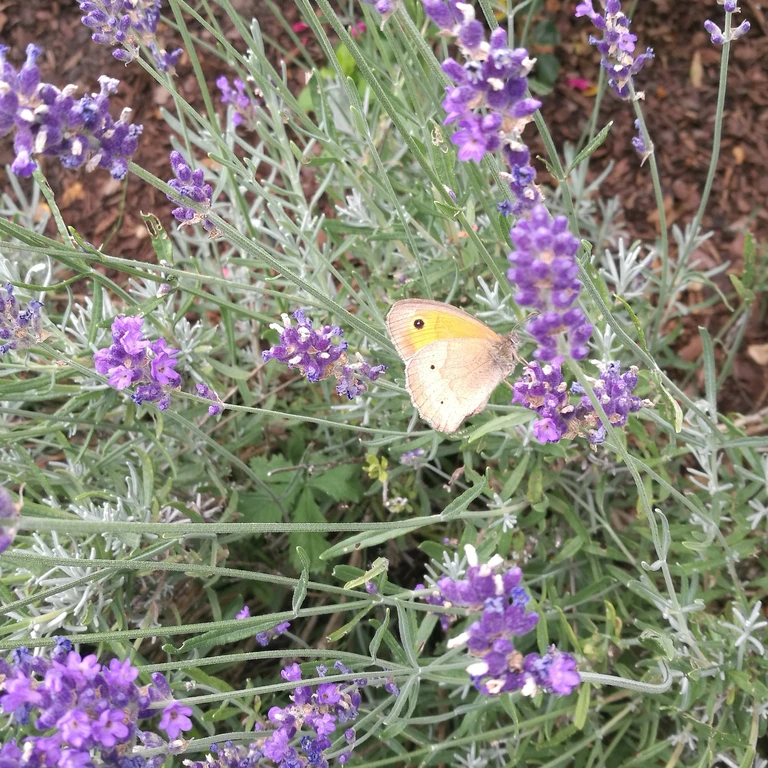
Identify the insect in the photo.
Maniola jurtina
